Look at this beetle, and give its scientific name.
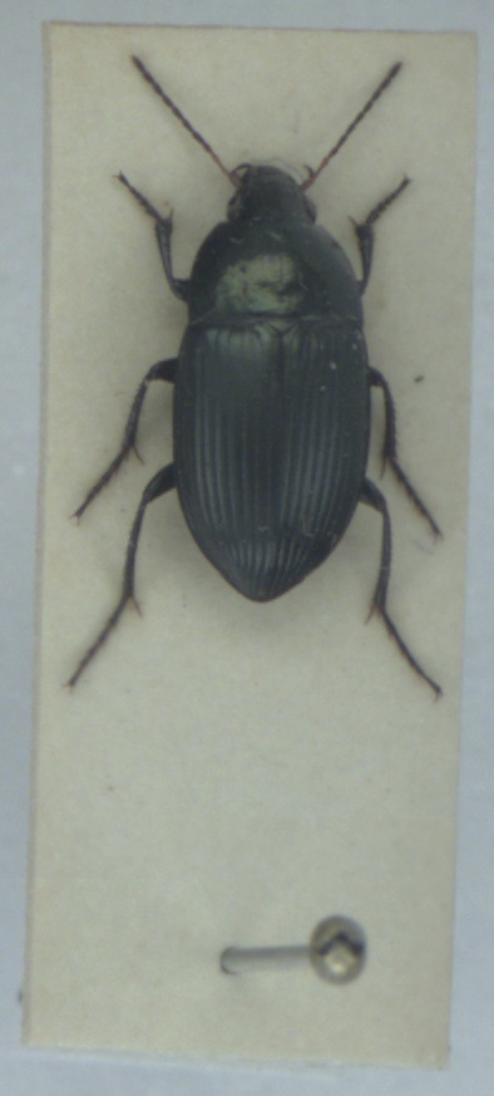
Amara ovata
